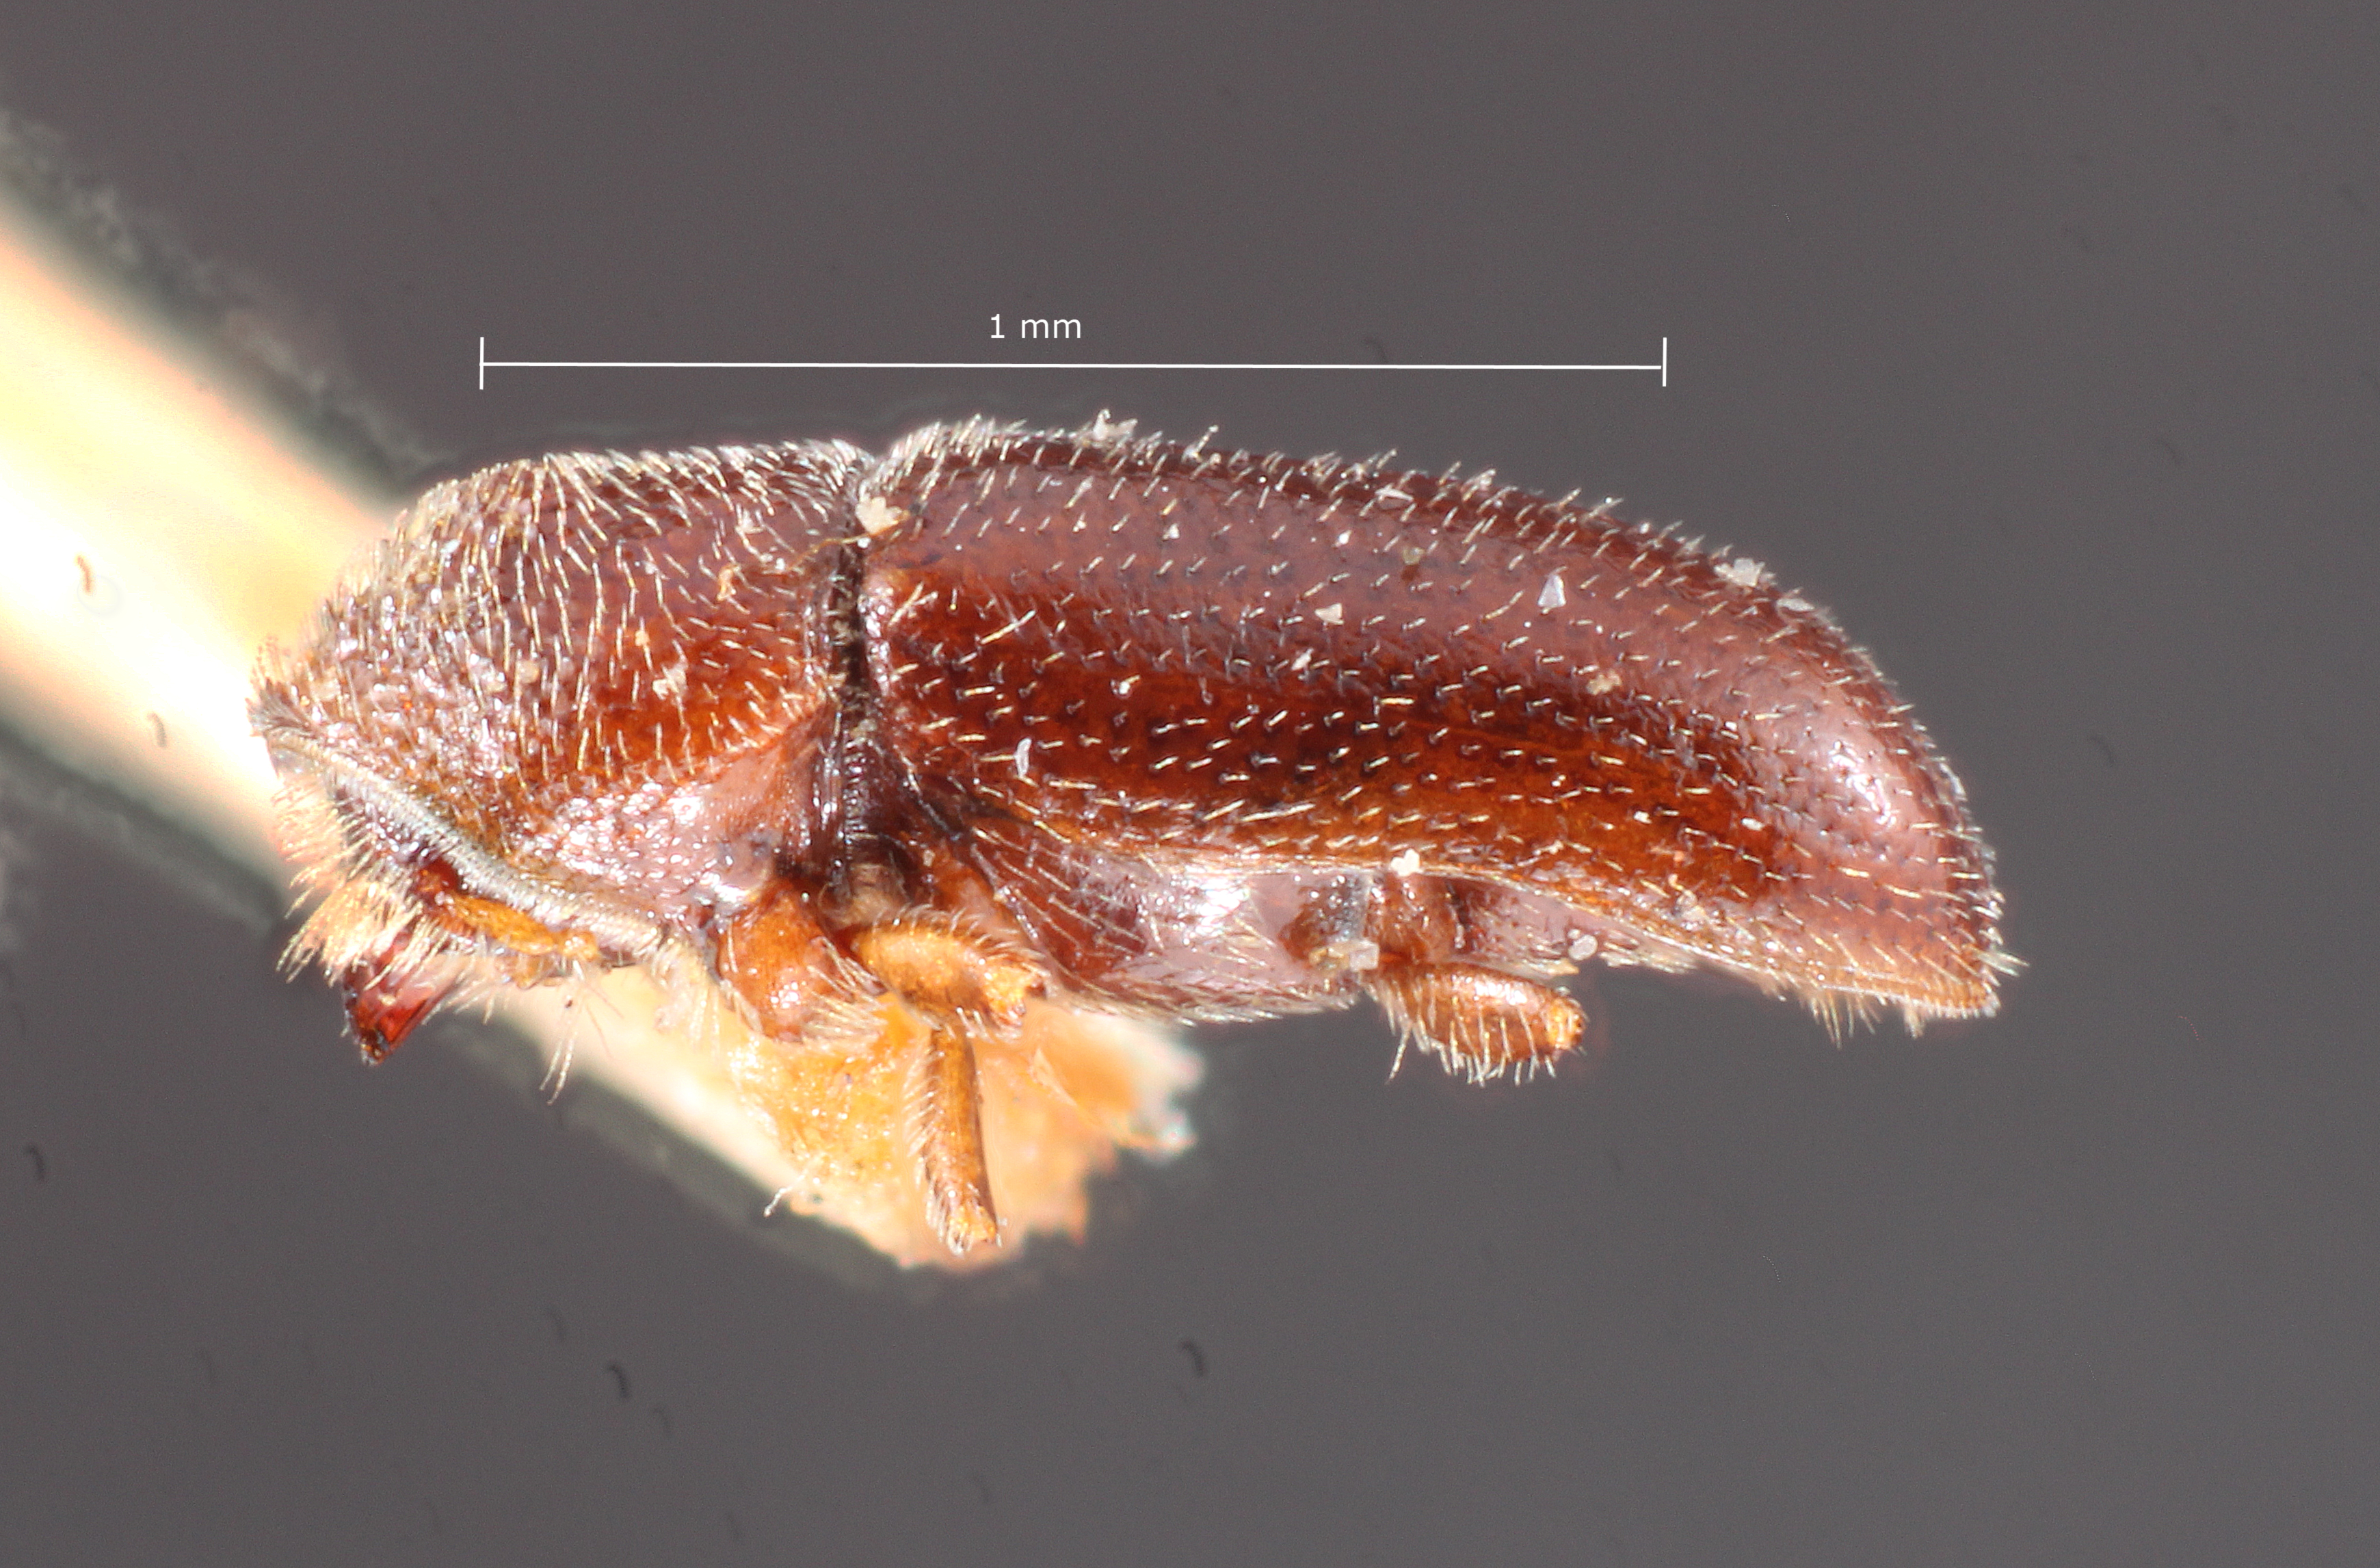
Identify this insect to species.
Pityophthorus albertensis
